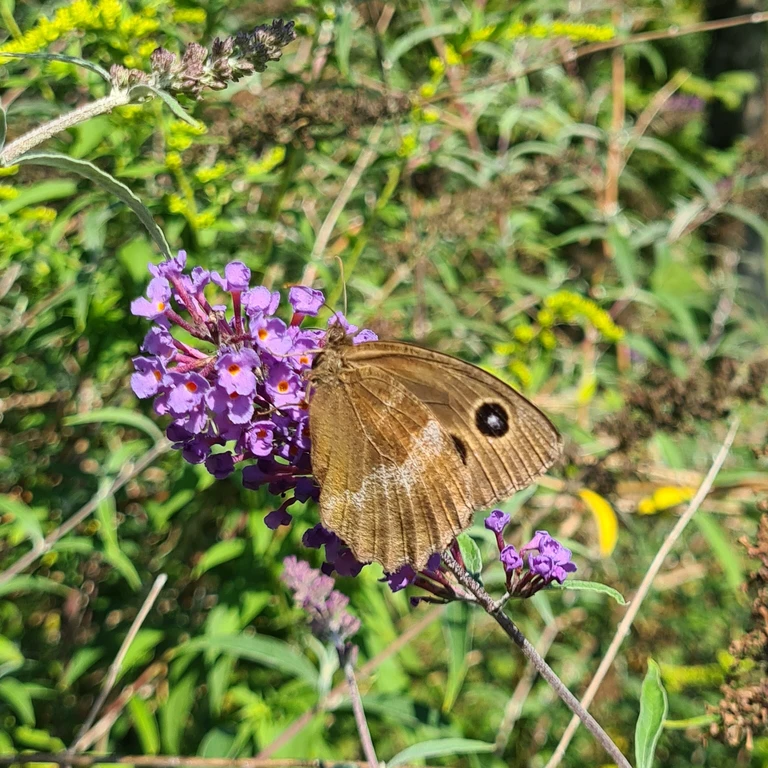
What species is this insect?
Minois dryas
